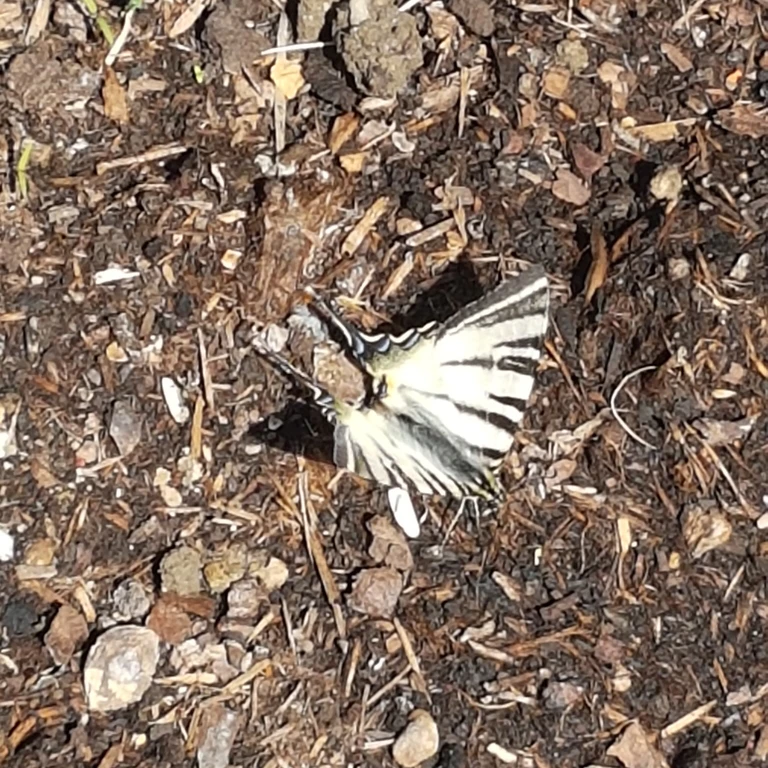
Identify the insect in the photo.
Iphiclides podalirius
